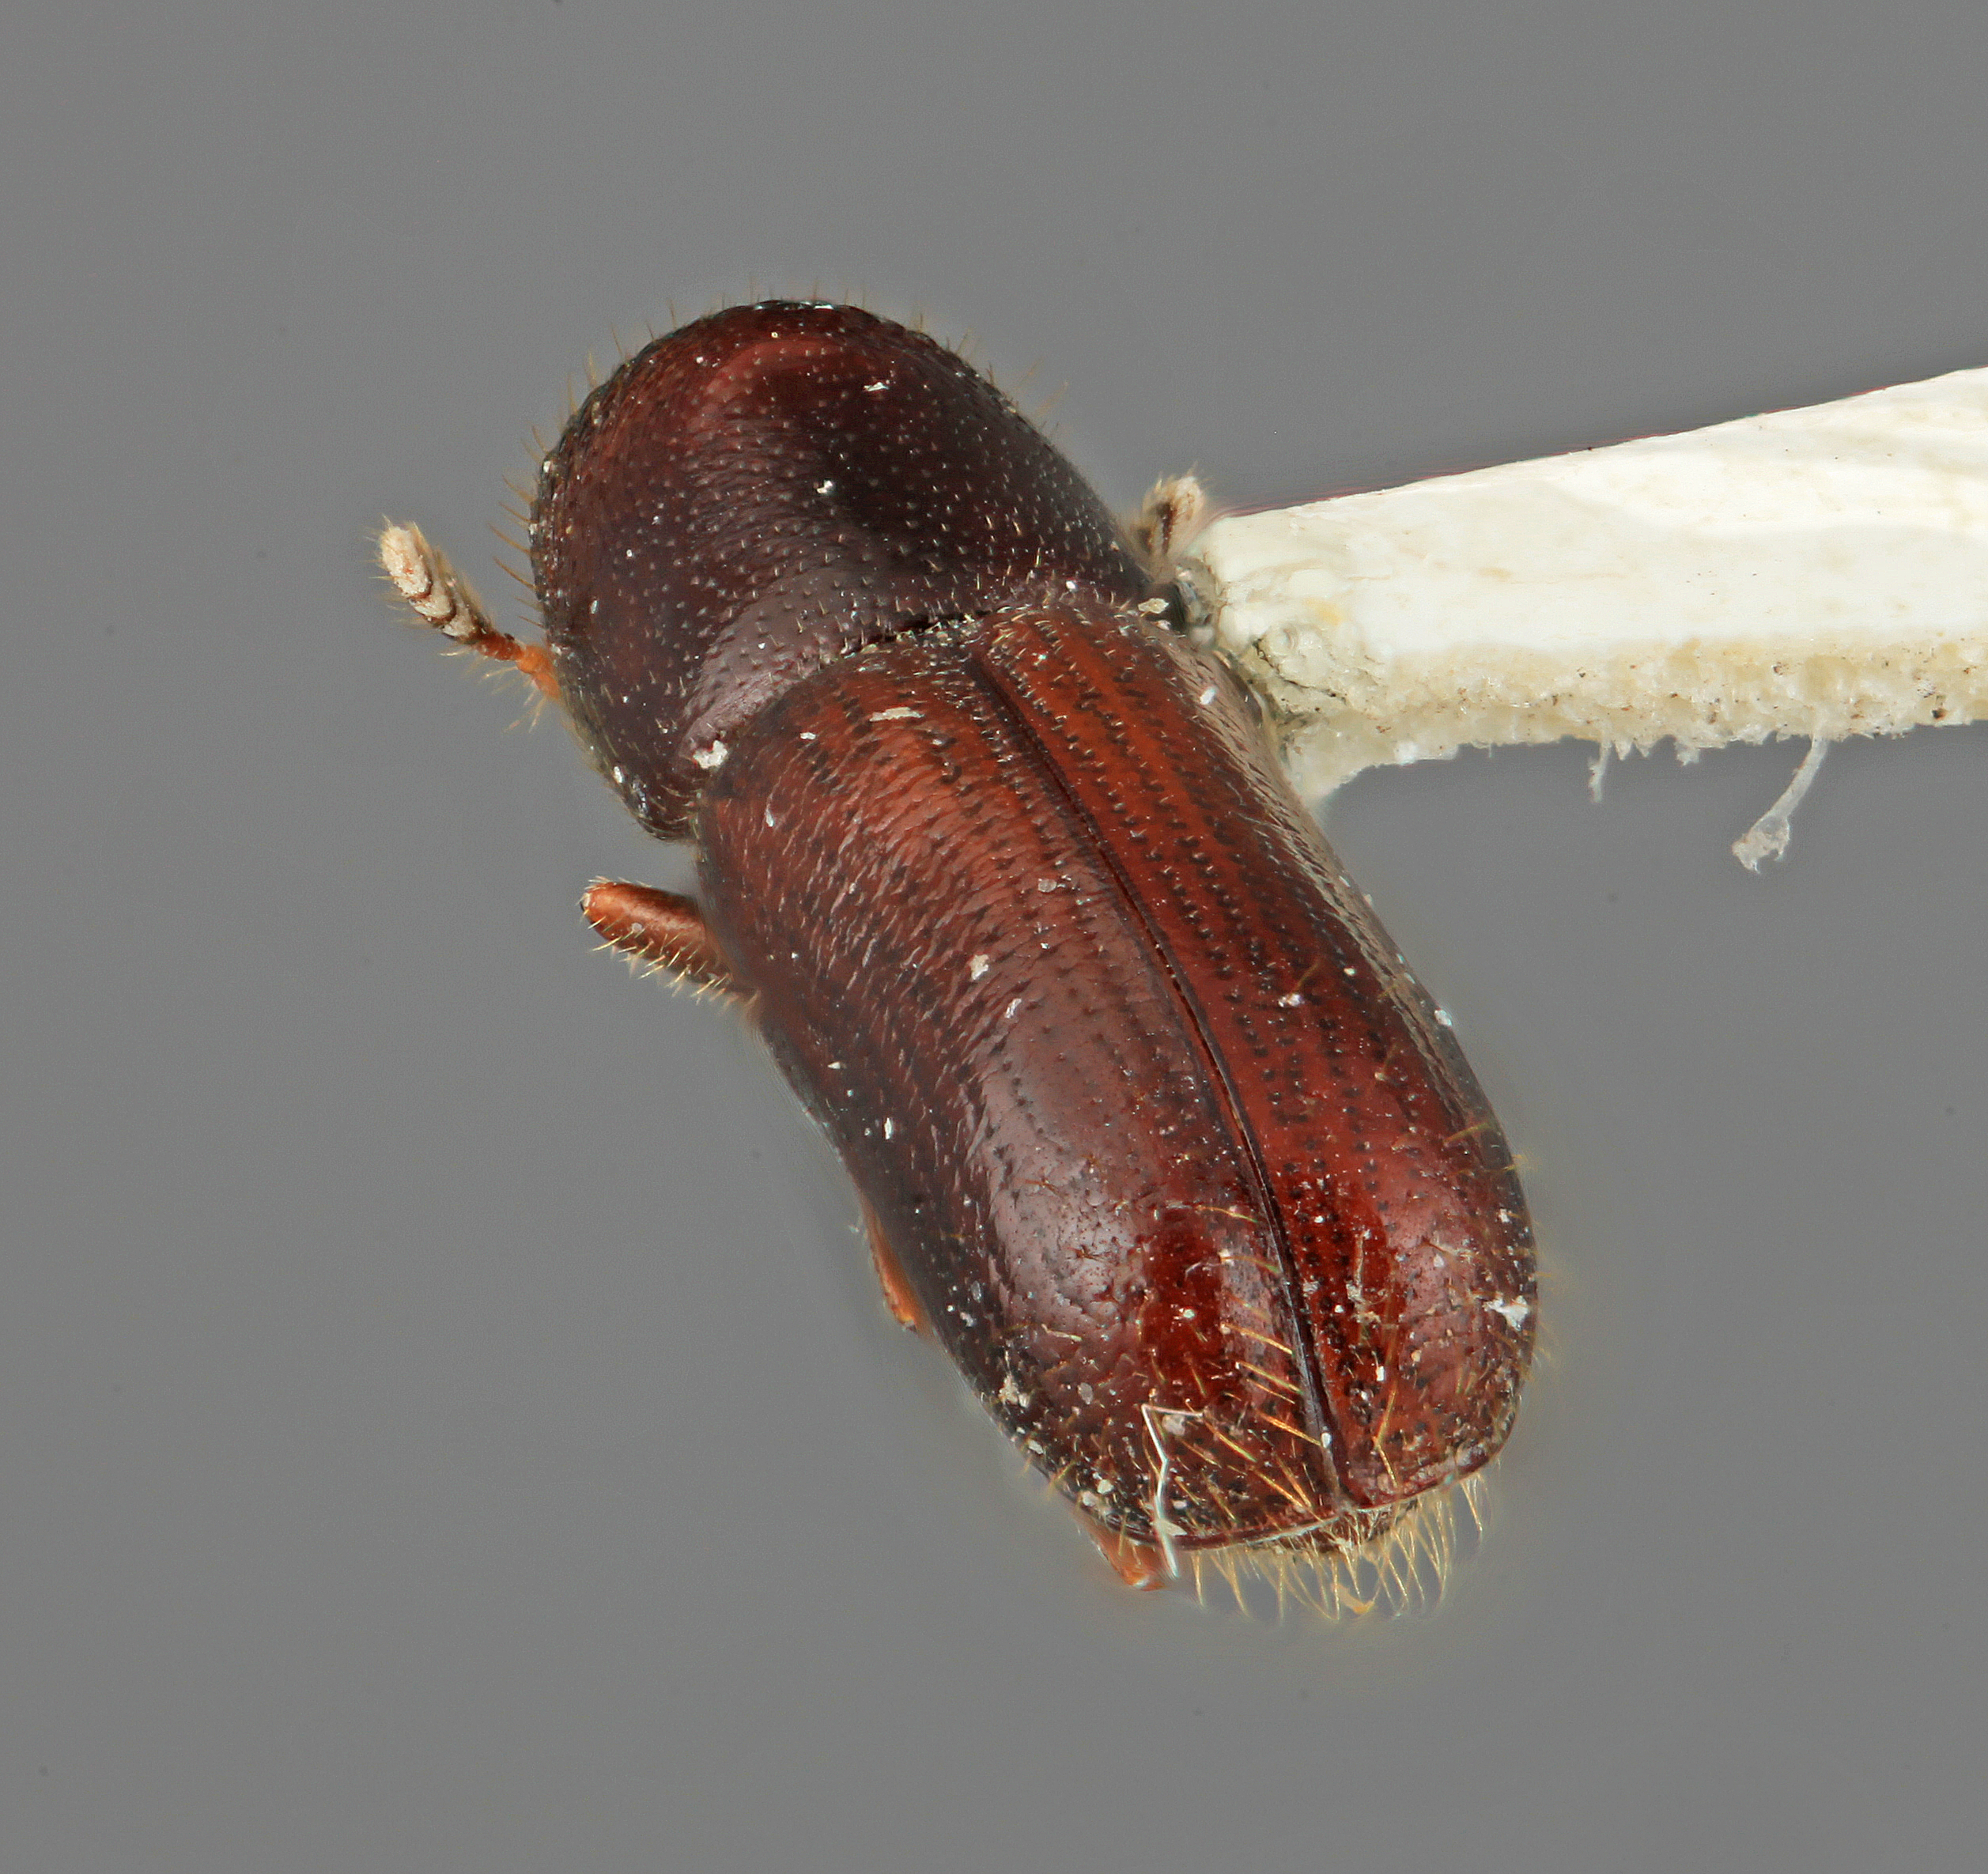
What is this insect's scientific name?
Gnathotrichus imitans
